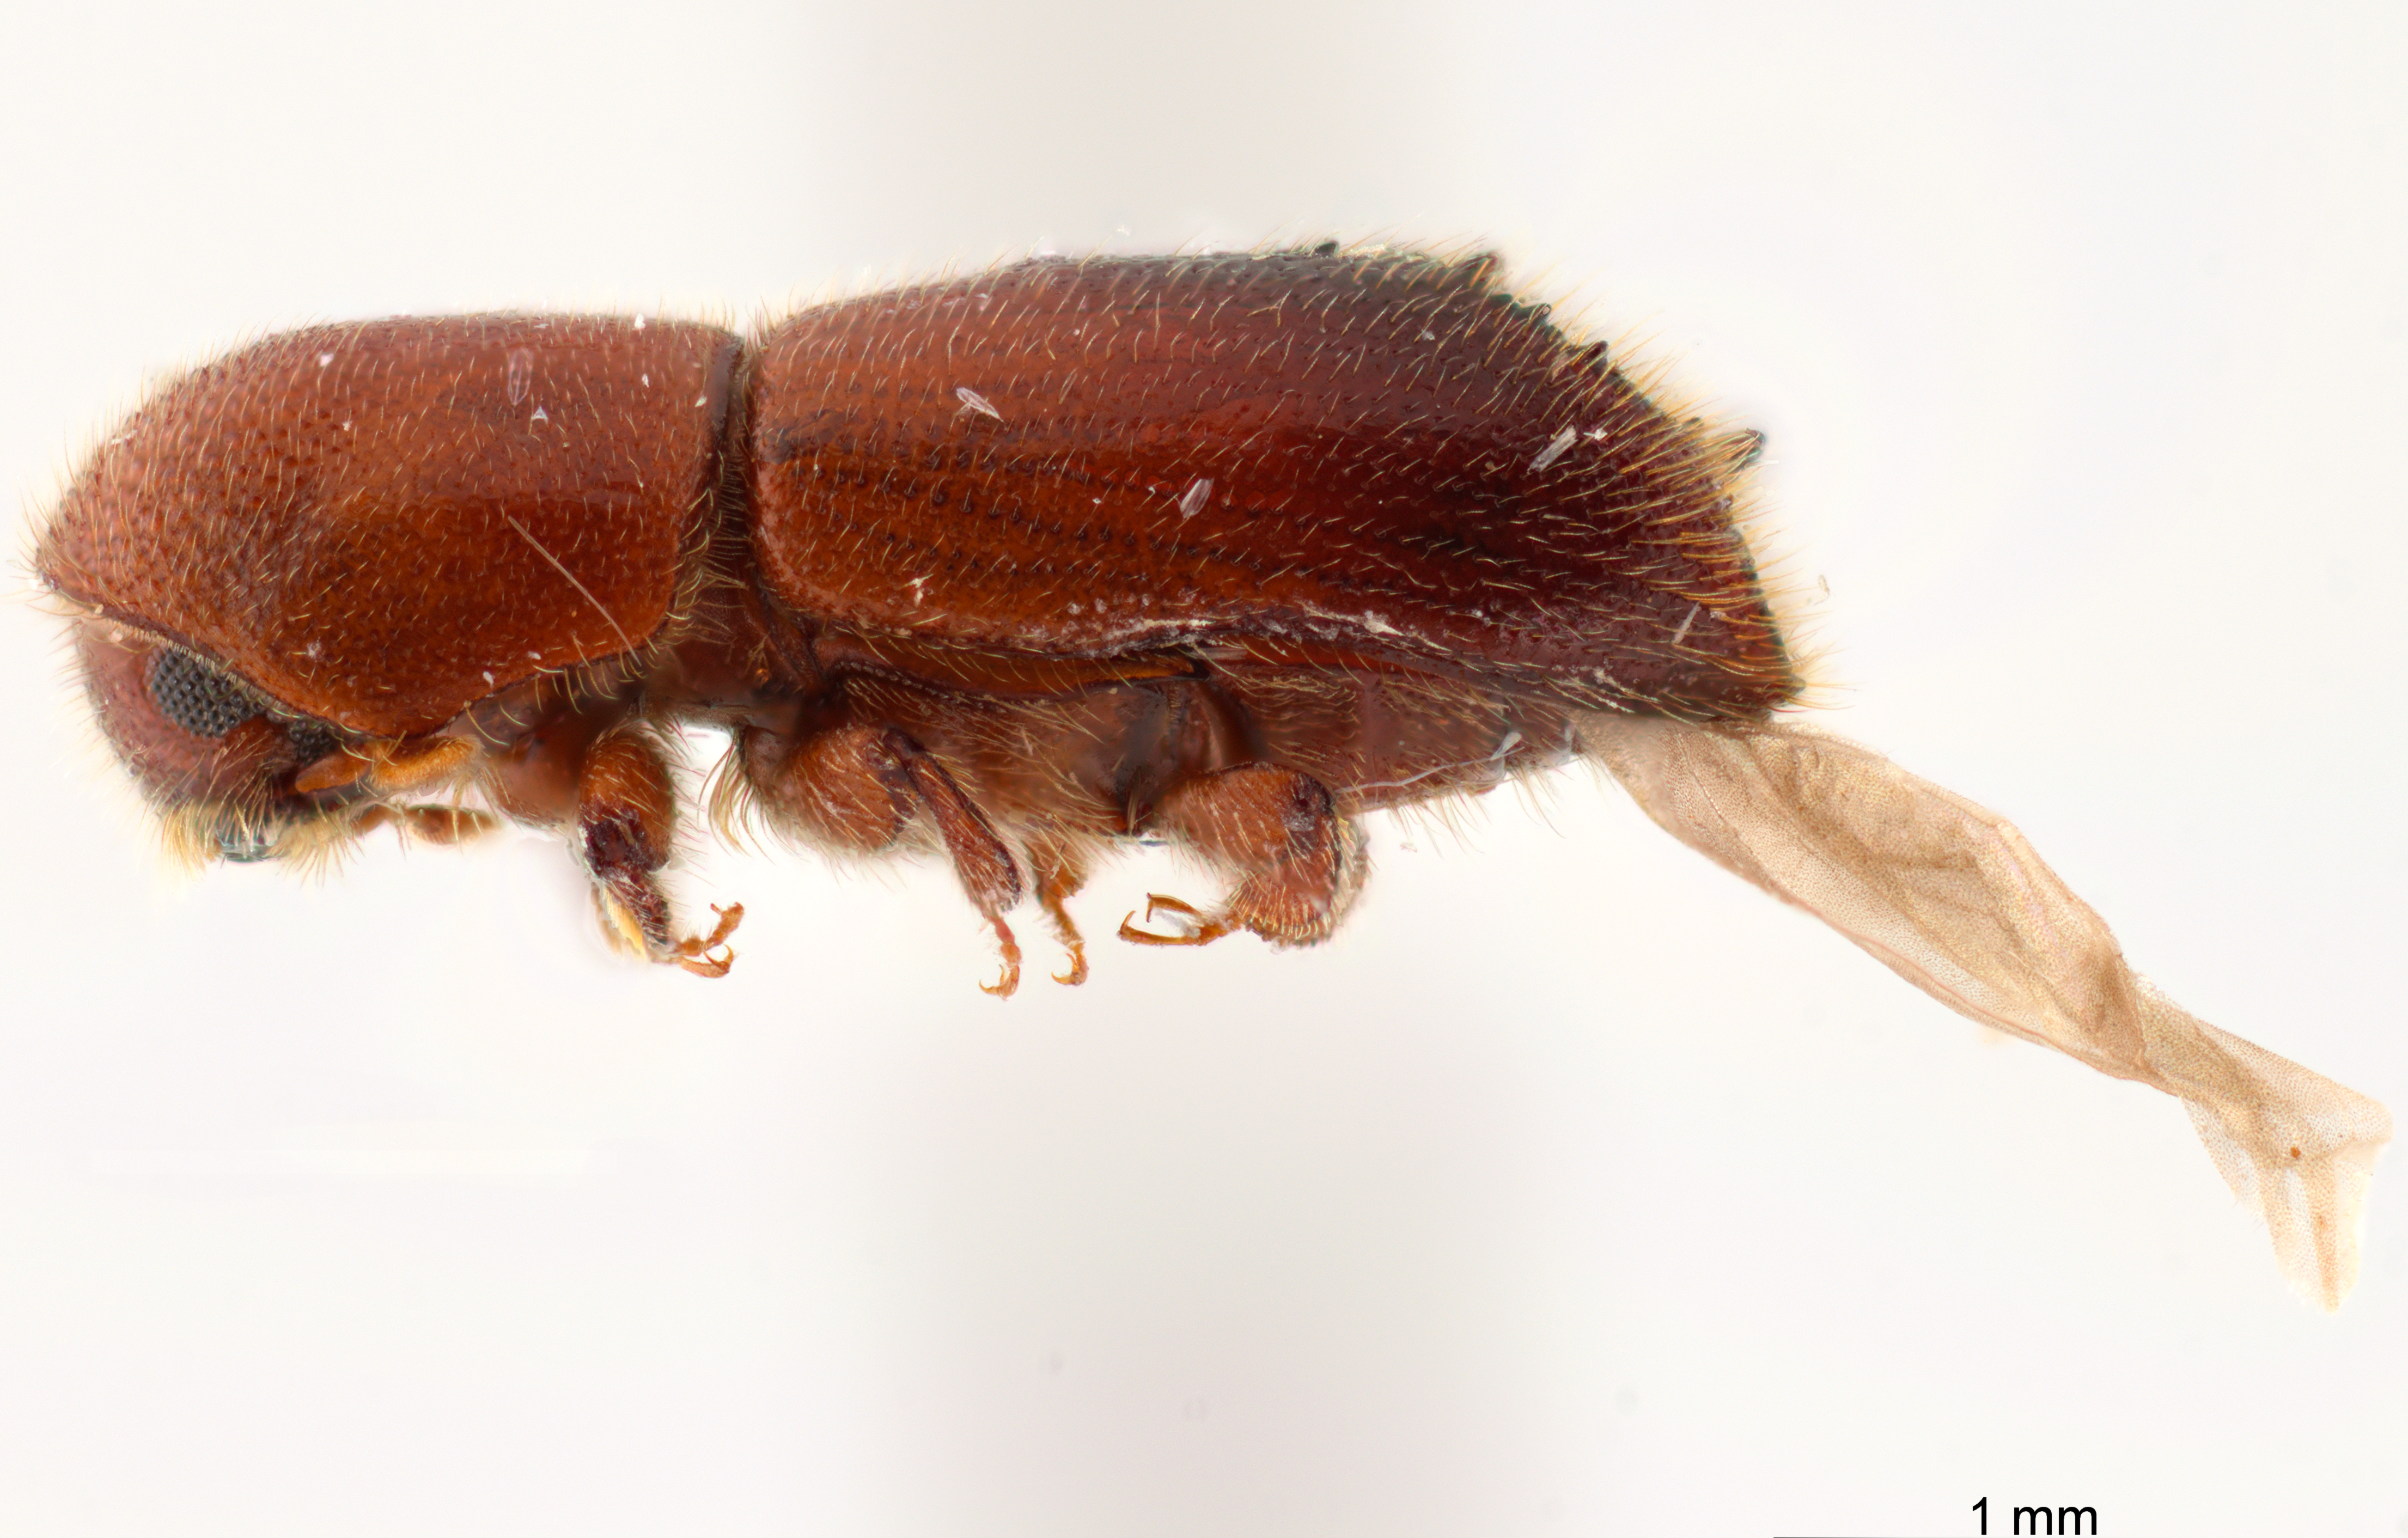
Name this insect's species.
Premnobius ambitiosus
